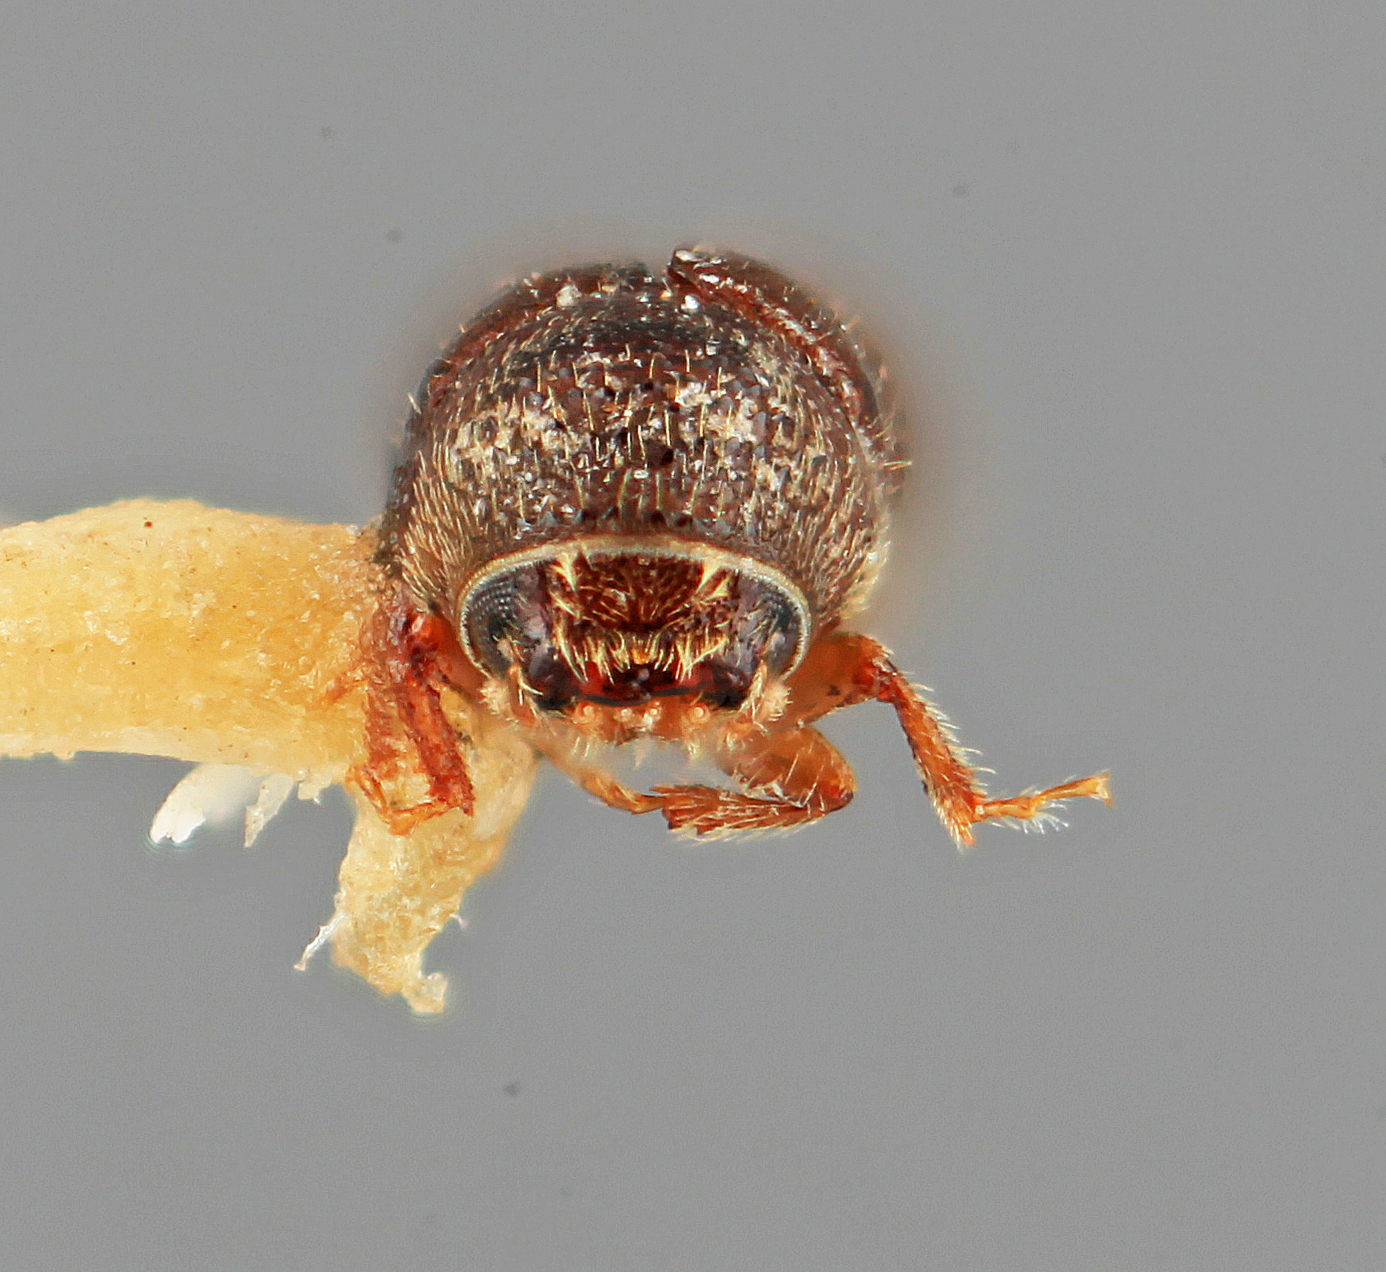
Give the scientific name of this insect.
Pityophthorus discretus
